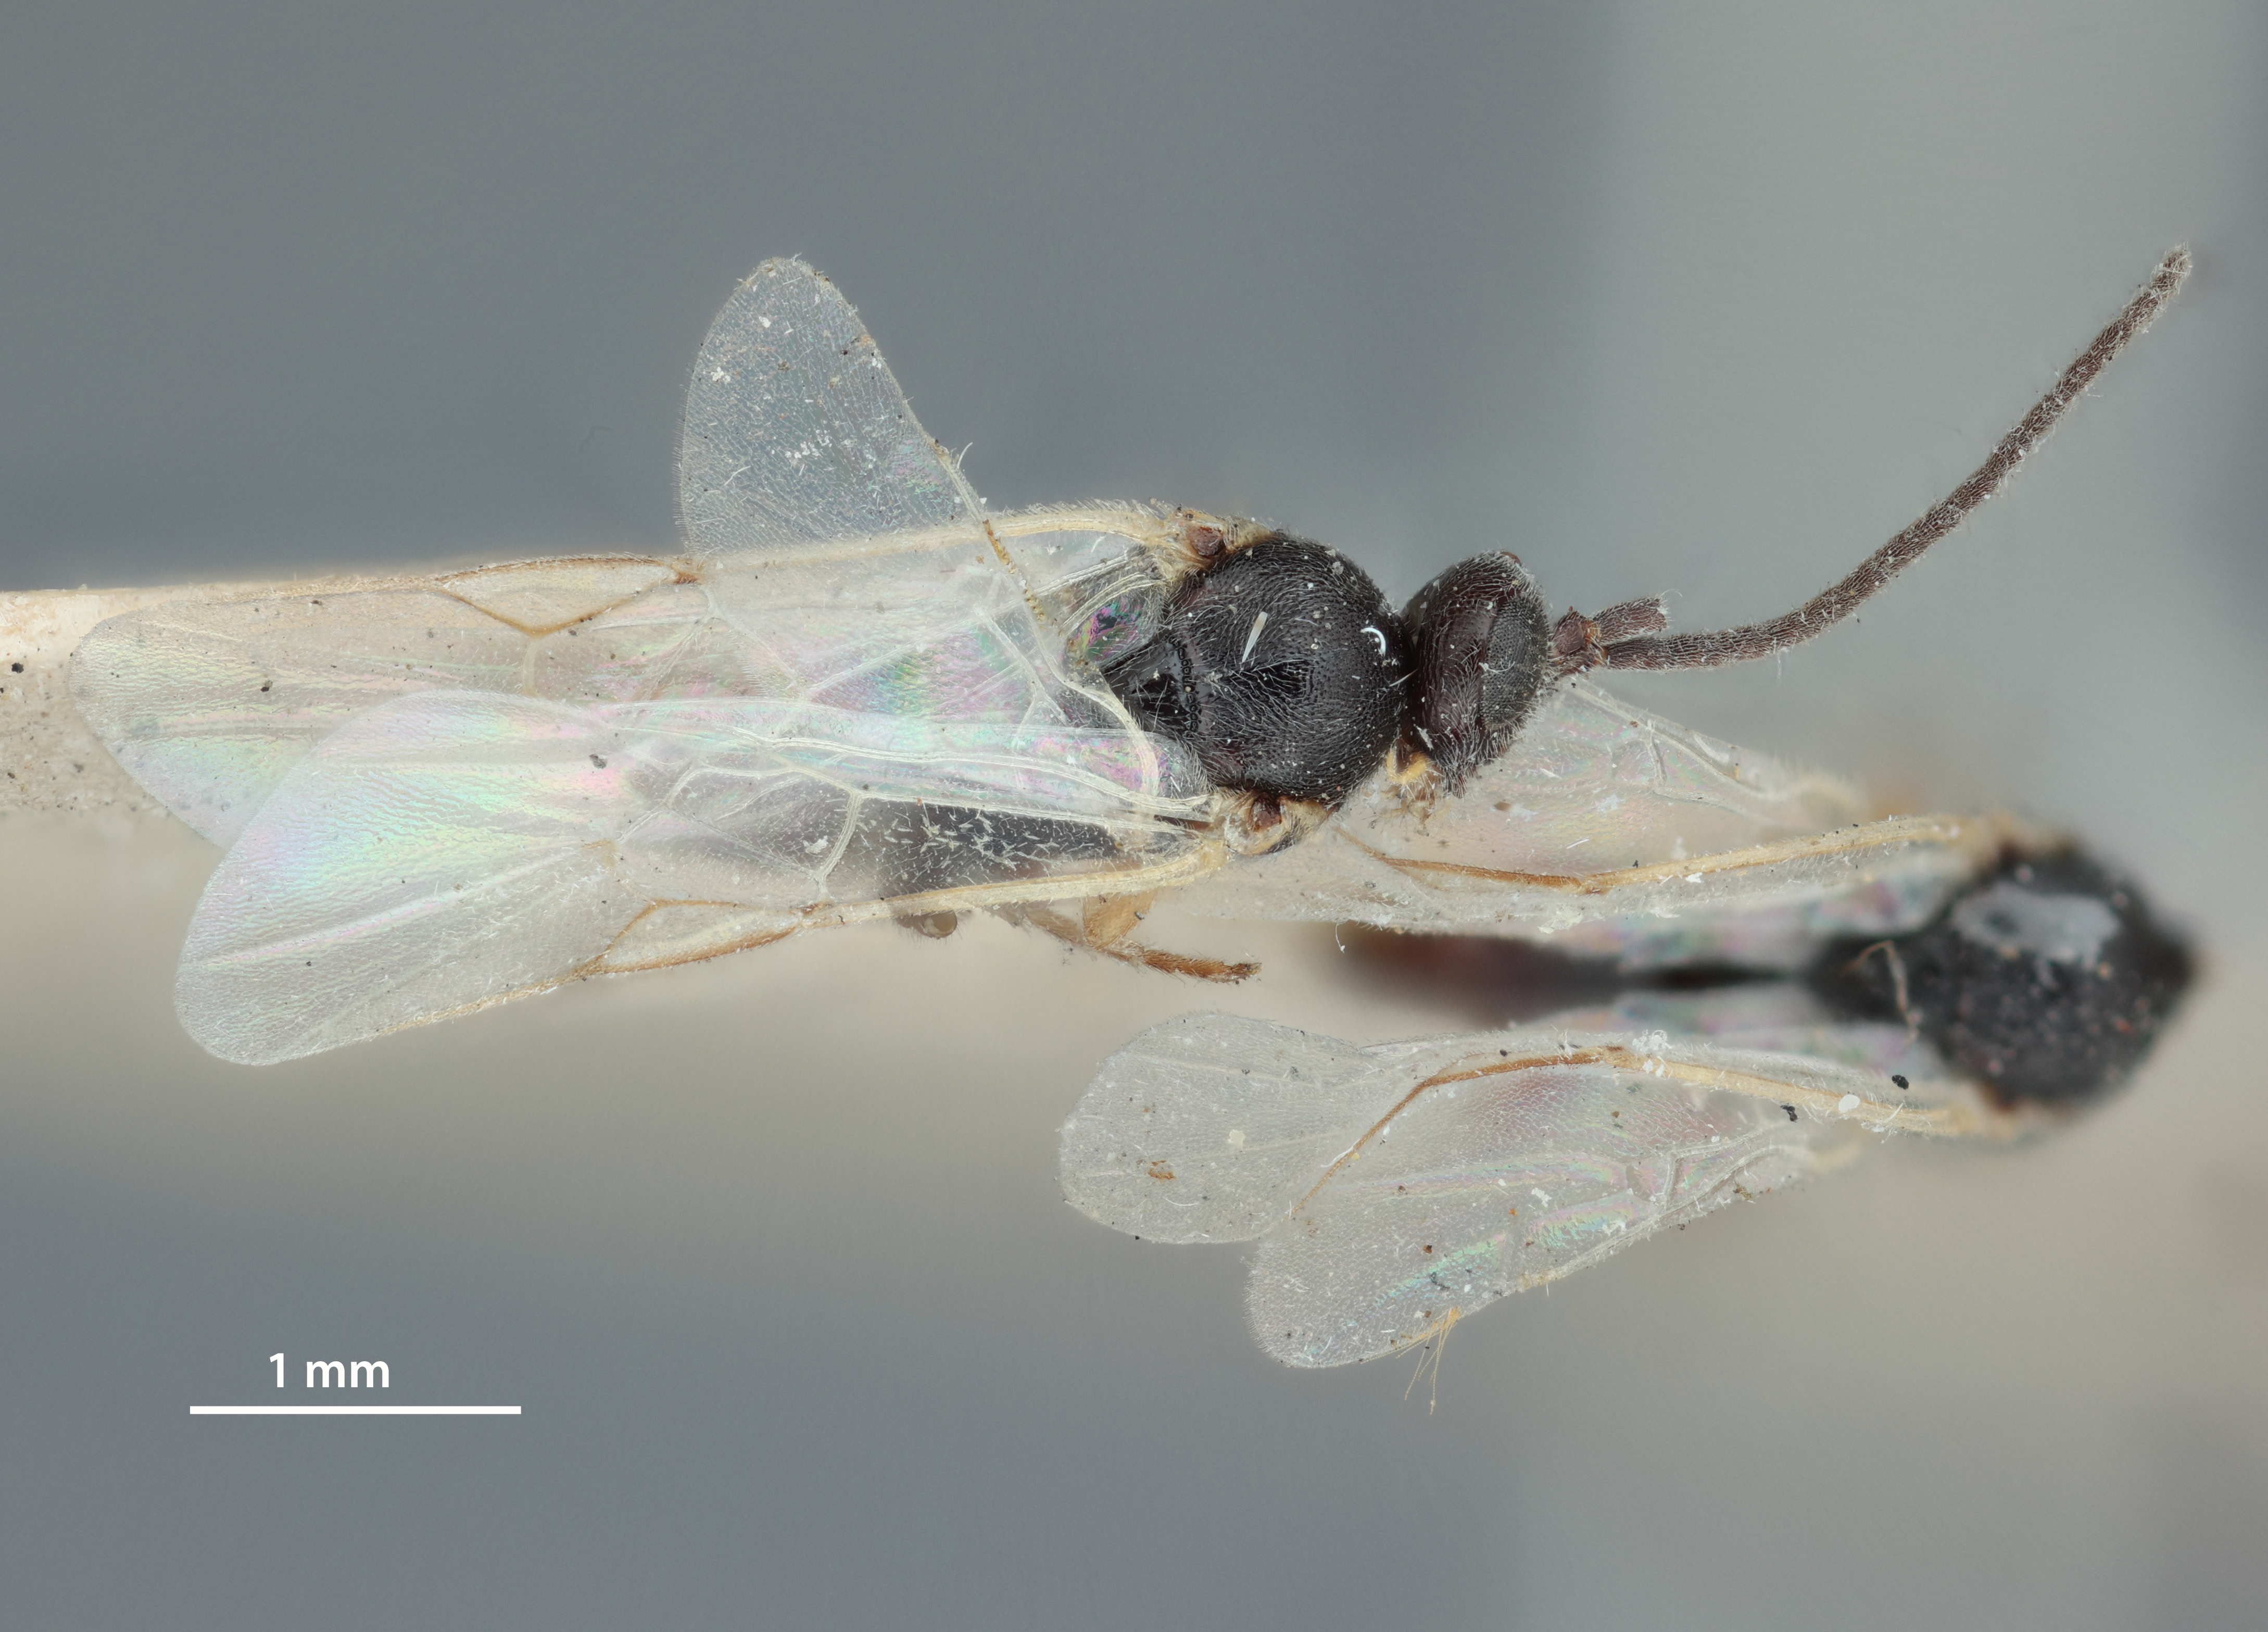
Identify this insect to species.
Apanteles megathymi
